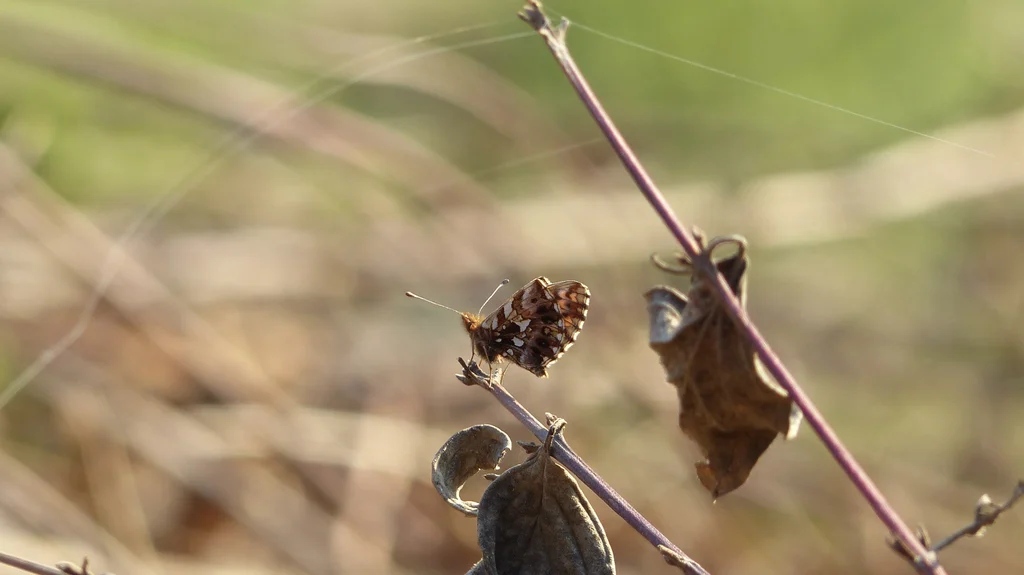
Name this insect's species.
Boloria dia
